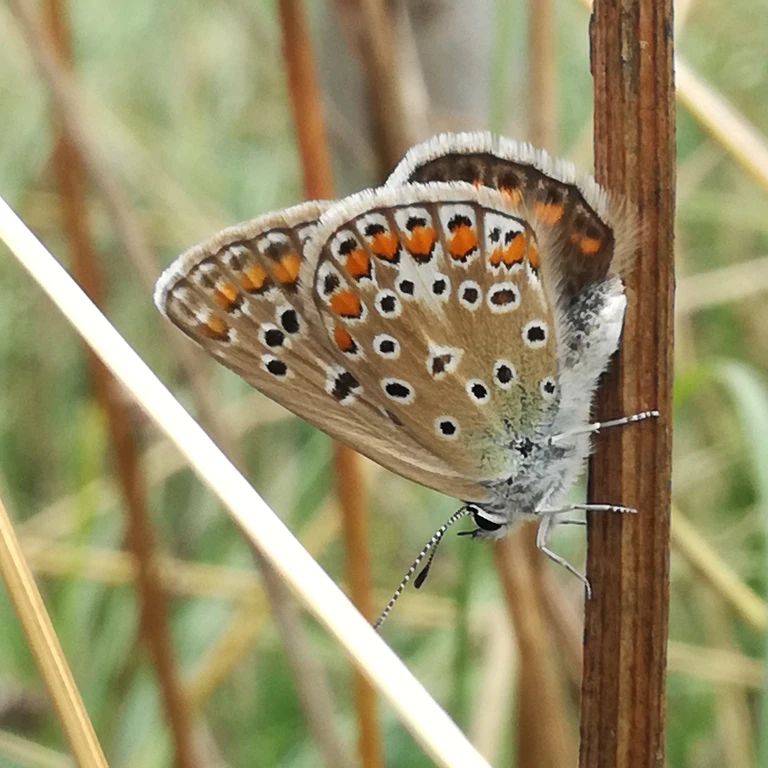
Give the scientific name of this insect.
Polyommatus icarus
